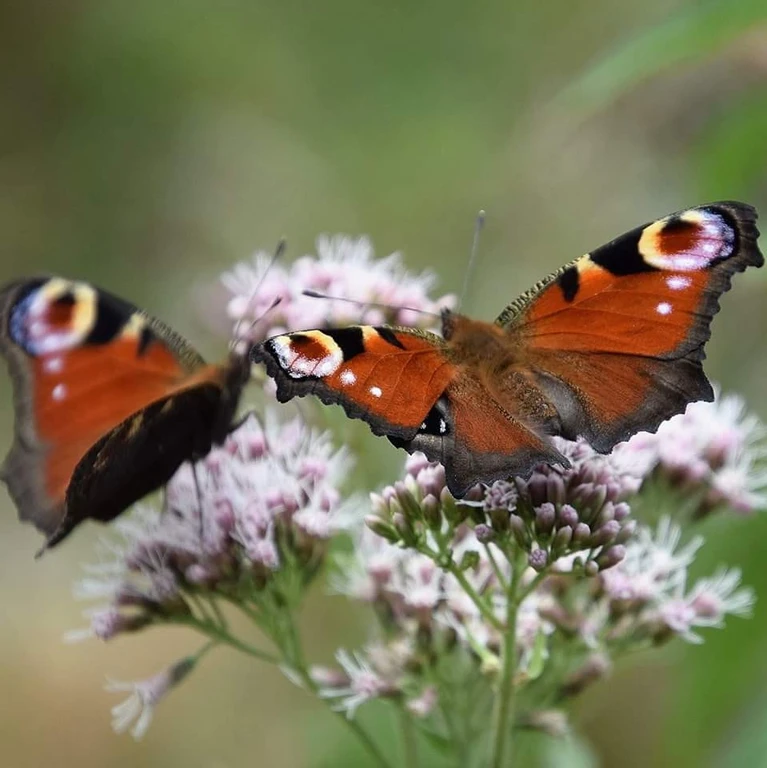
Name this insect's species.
Aglais io
